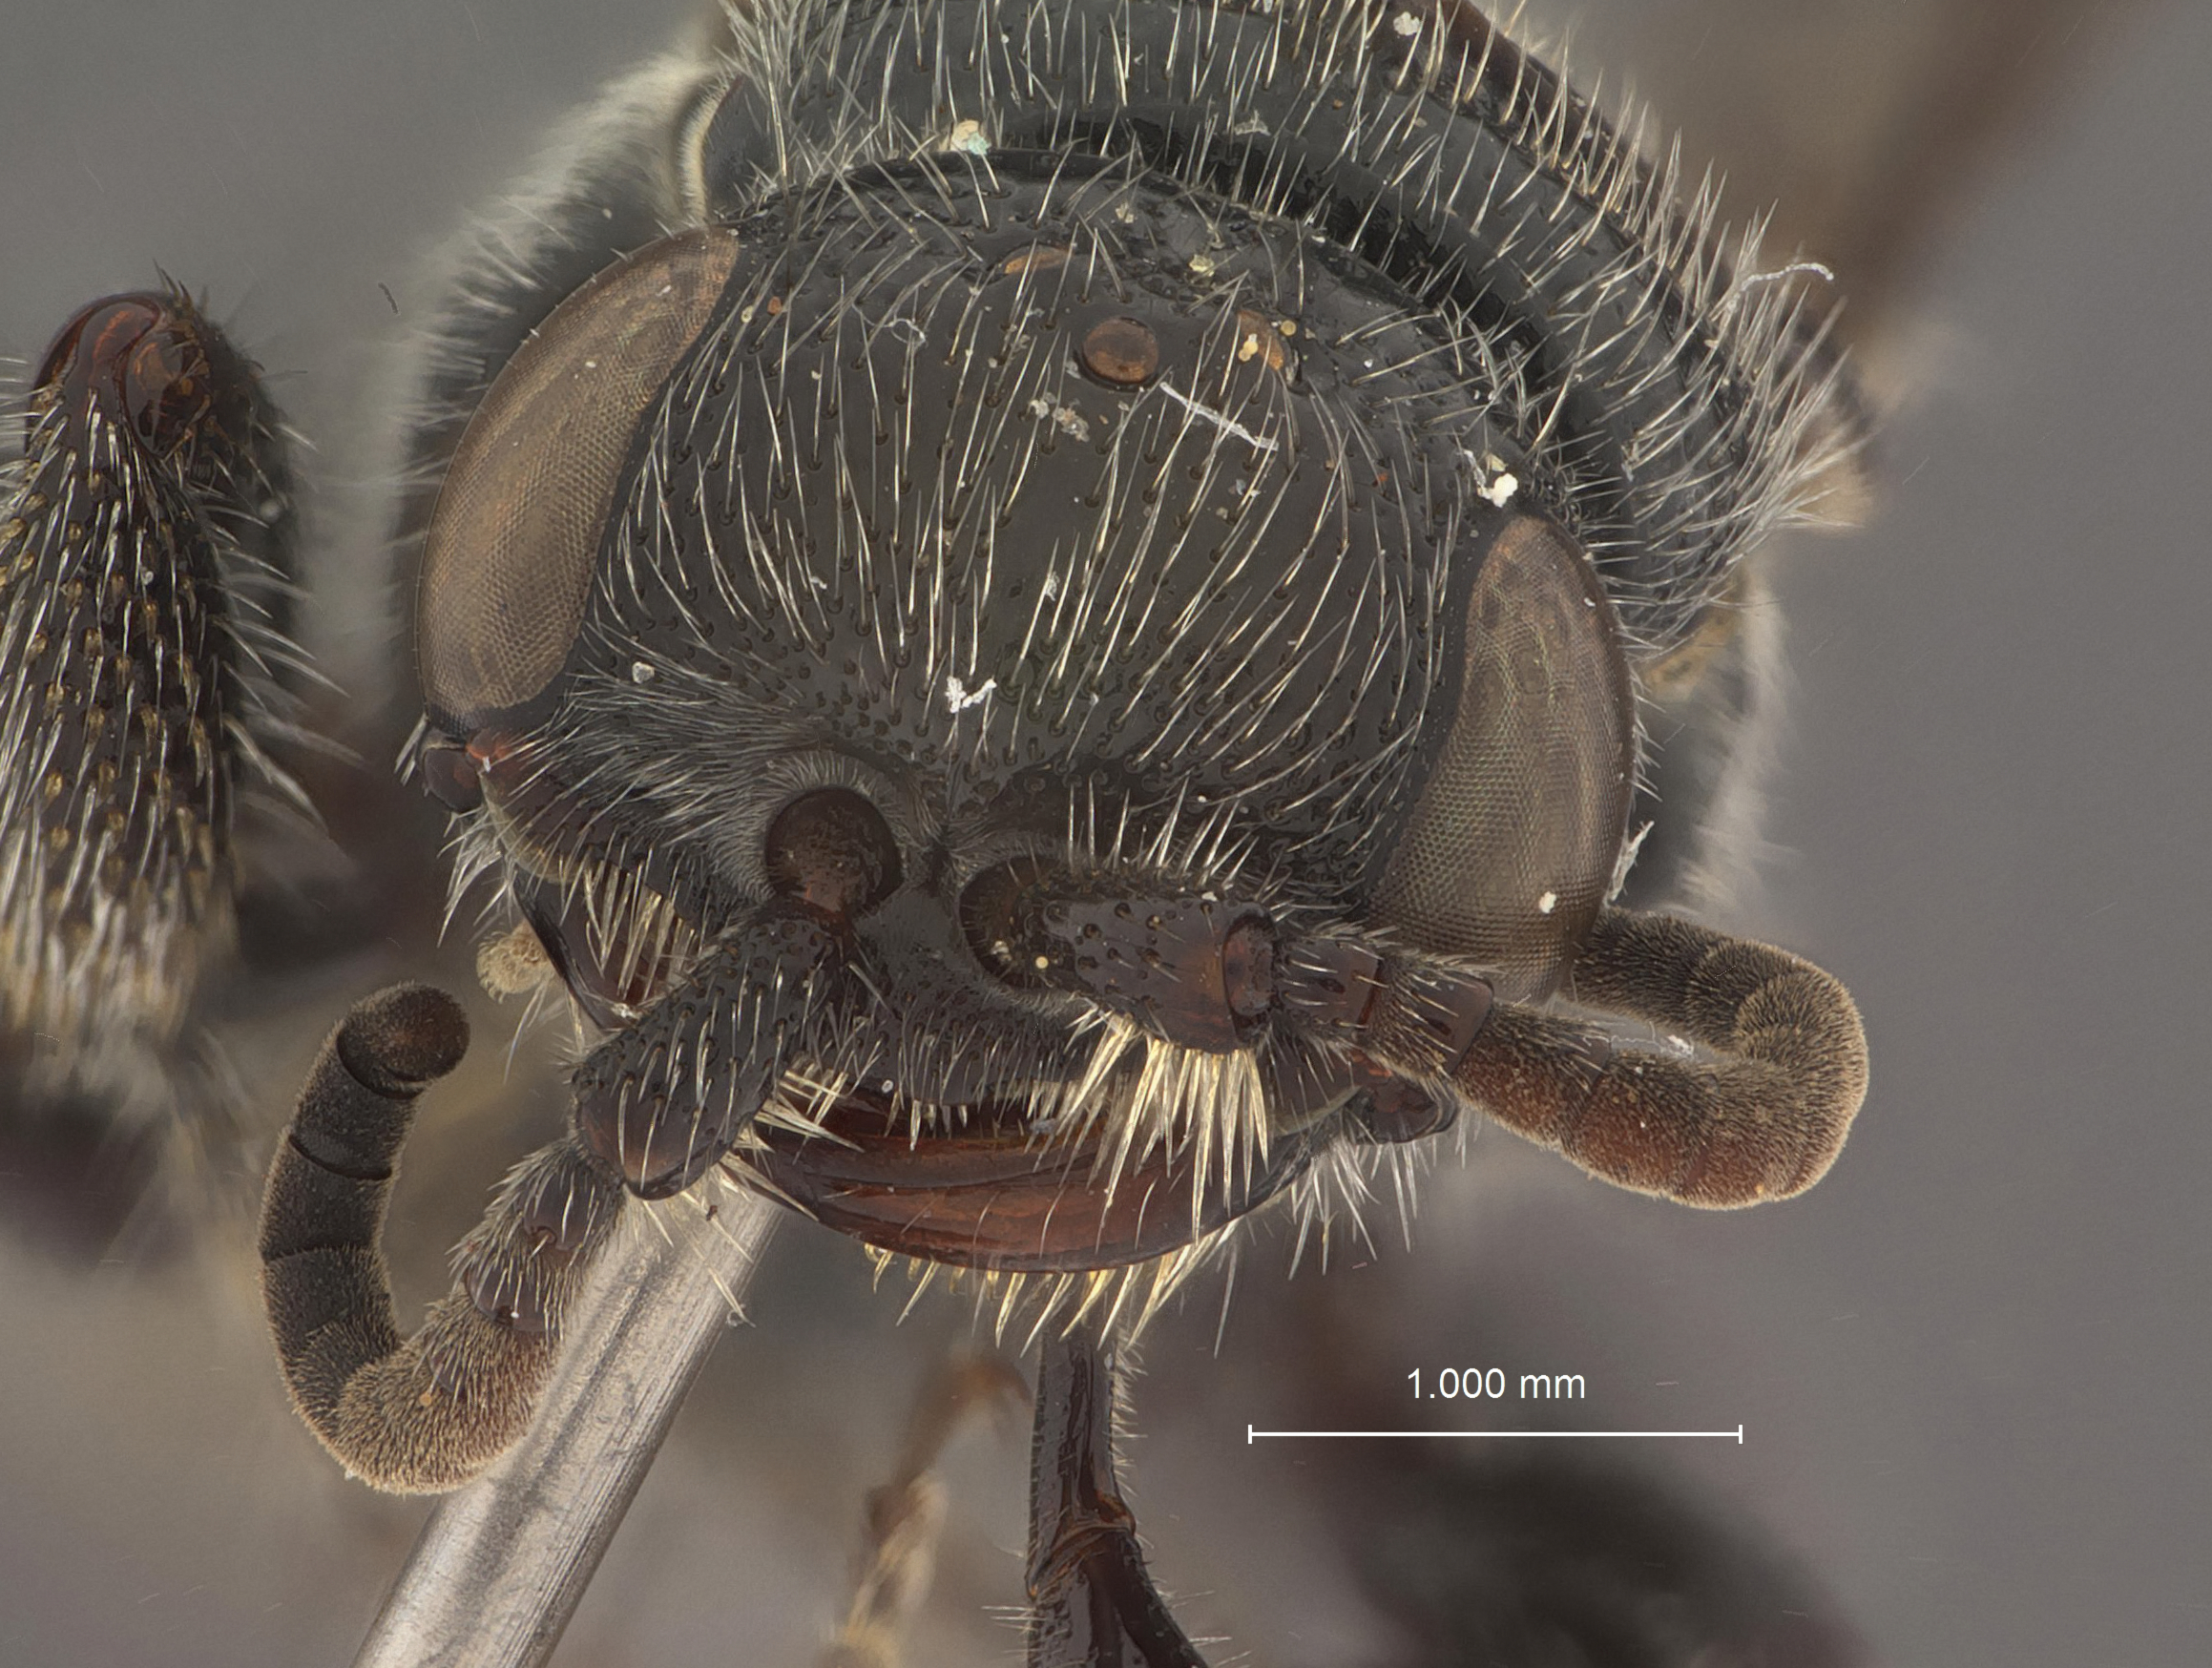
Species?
Tiphia brevilineata
